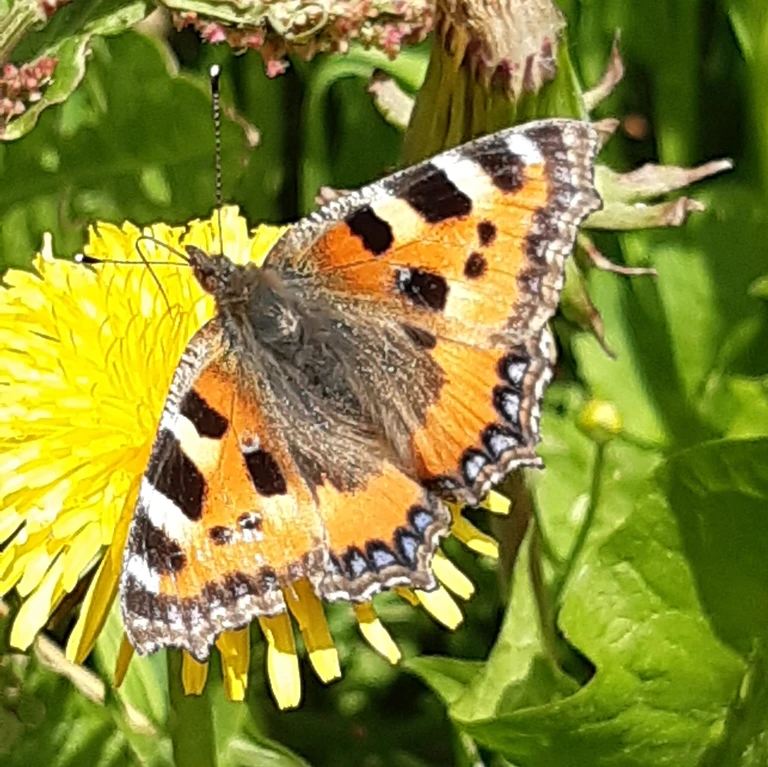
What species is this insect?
Aglais urticae
